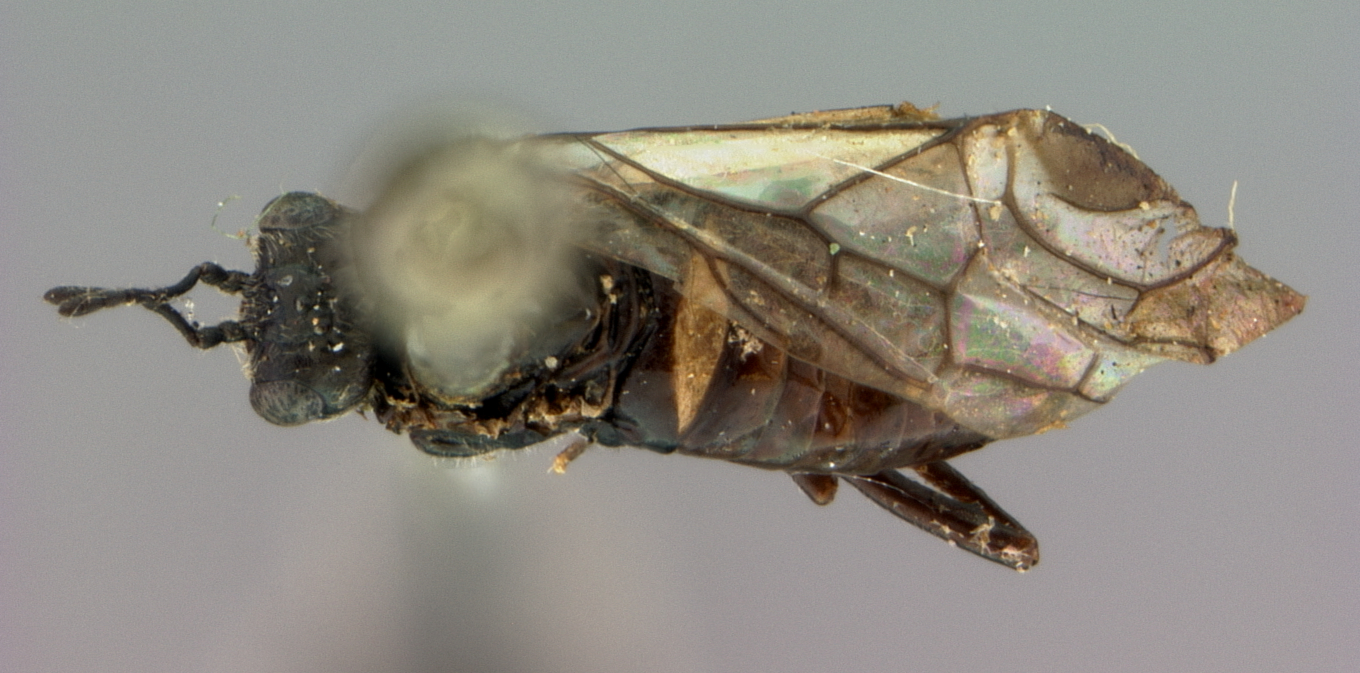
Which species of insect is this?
Nithulea nigrata
